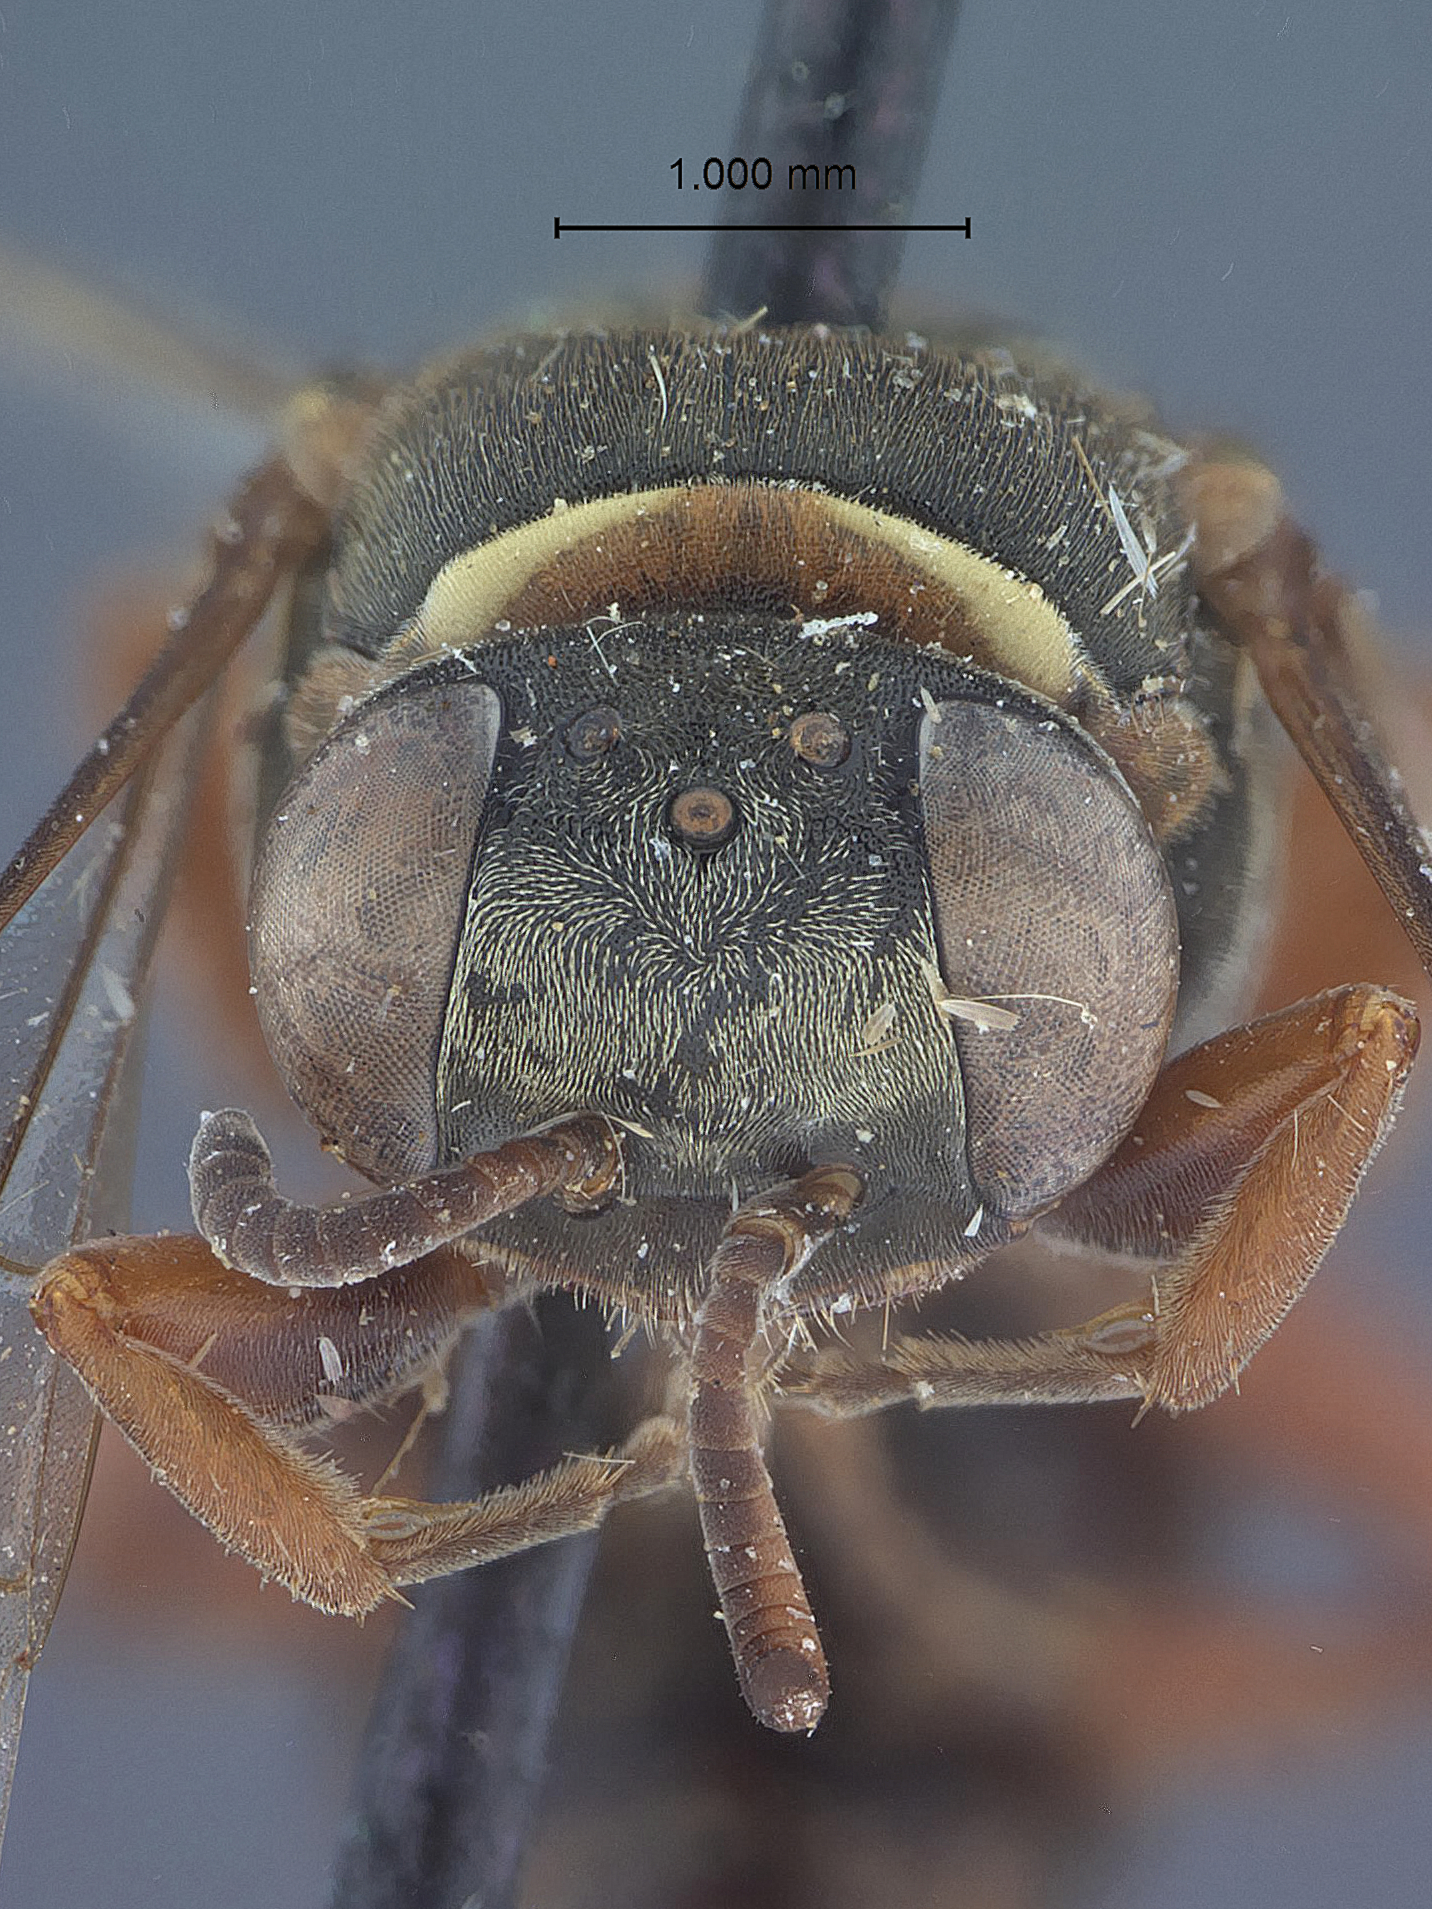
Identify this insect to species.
Zoyphium rufipes
